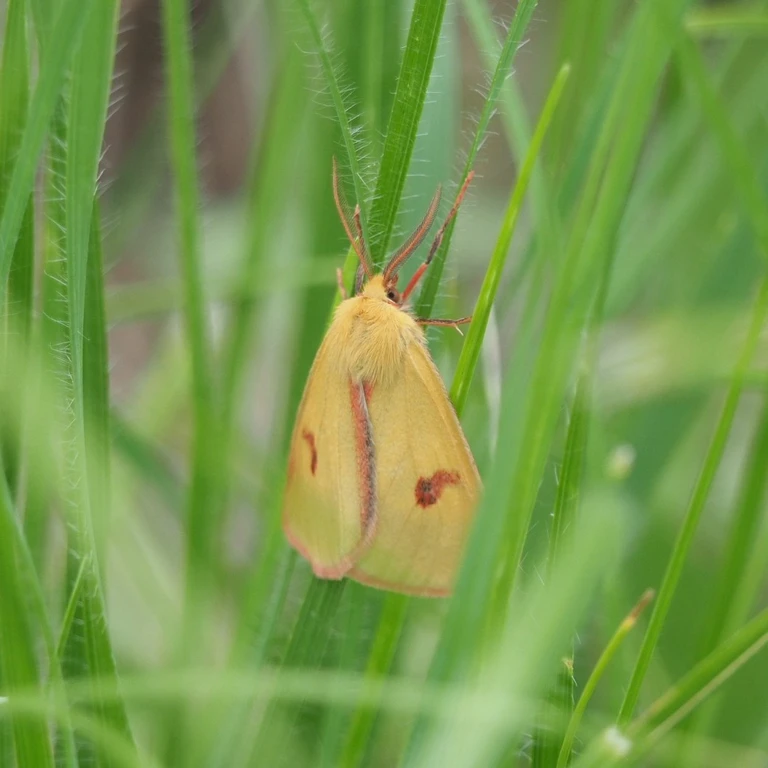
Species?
Diacrisia sannio
